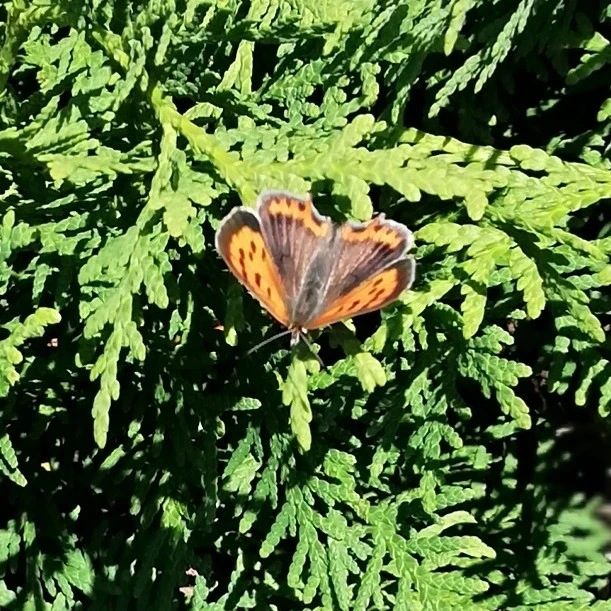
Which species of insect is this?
Lycaena phlaeas
